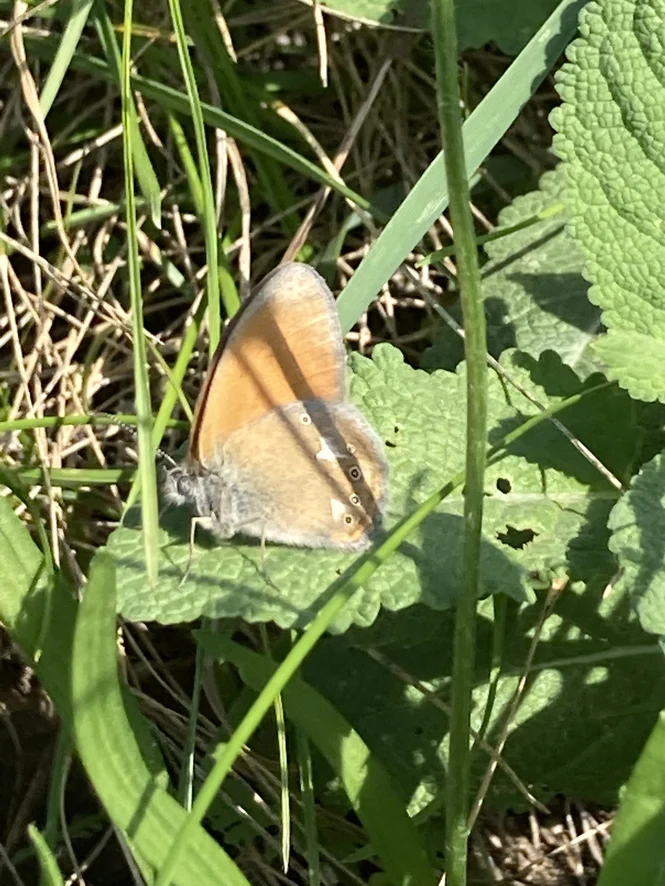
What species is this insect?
Coenonympha glycerion (also Coenonympha iphis)
